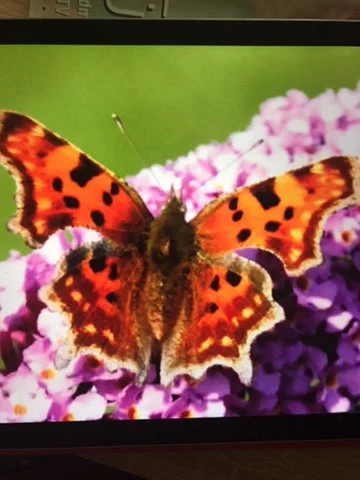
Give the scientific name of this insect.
Polygonia c-album
